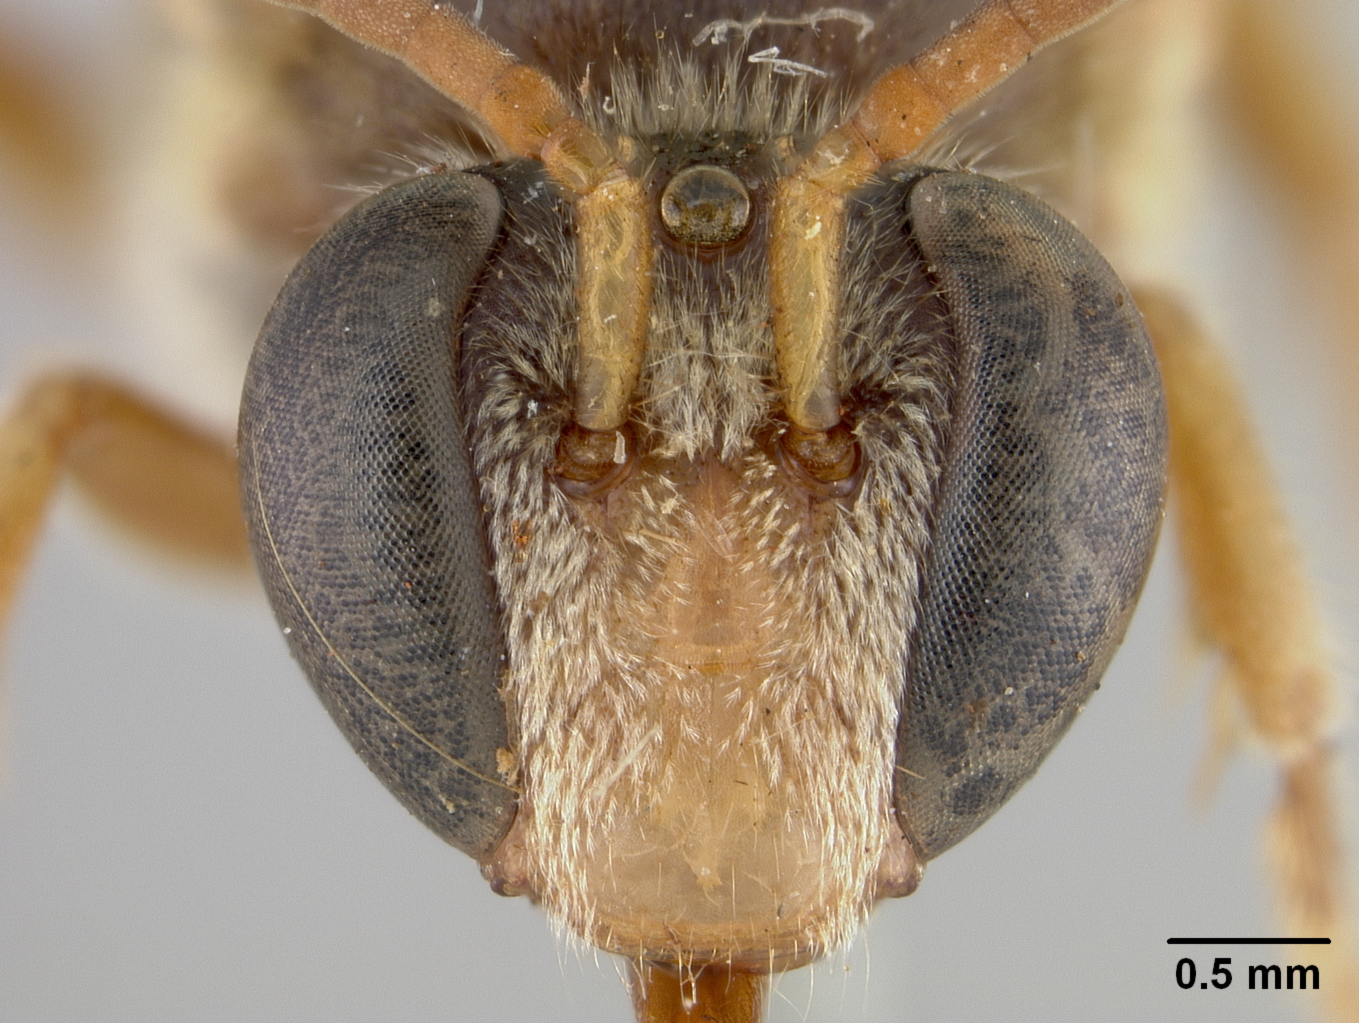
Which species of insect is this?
Nomia eboracina
